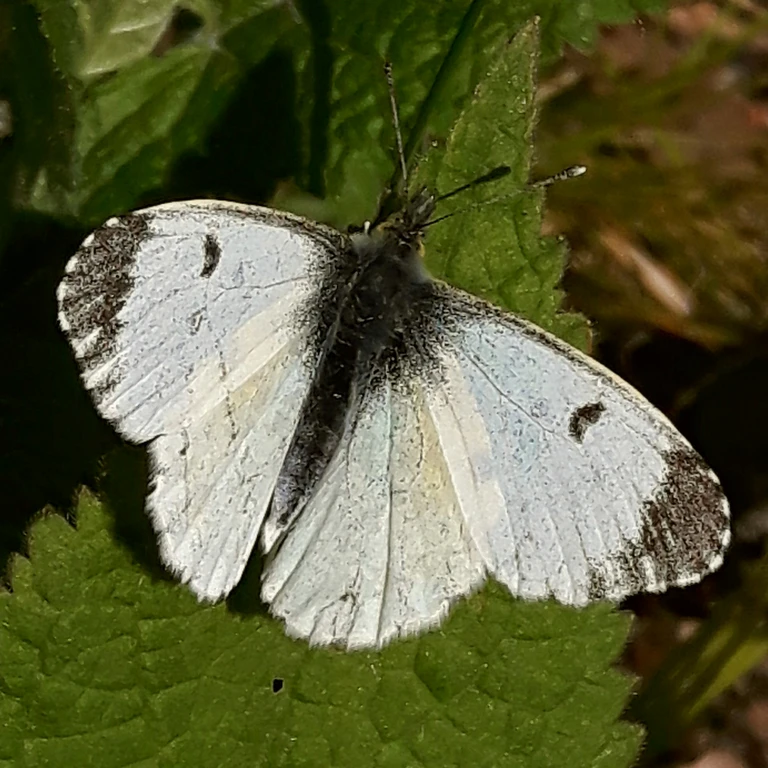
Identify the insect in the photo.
Anthocharis cardamines
